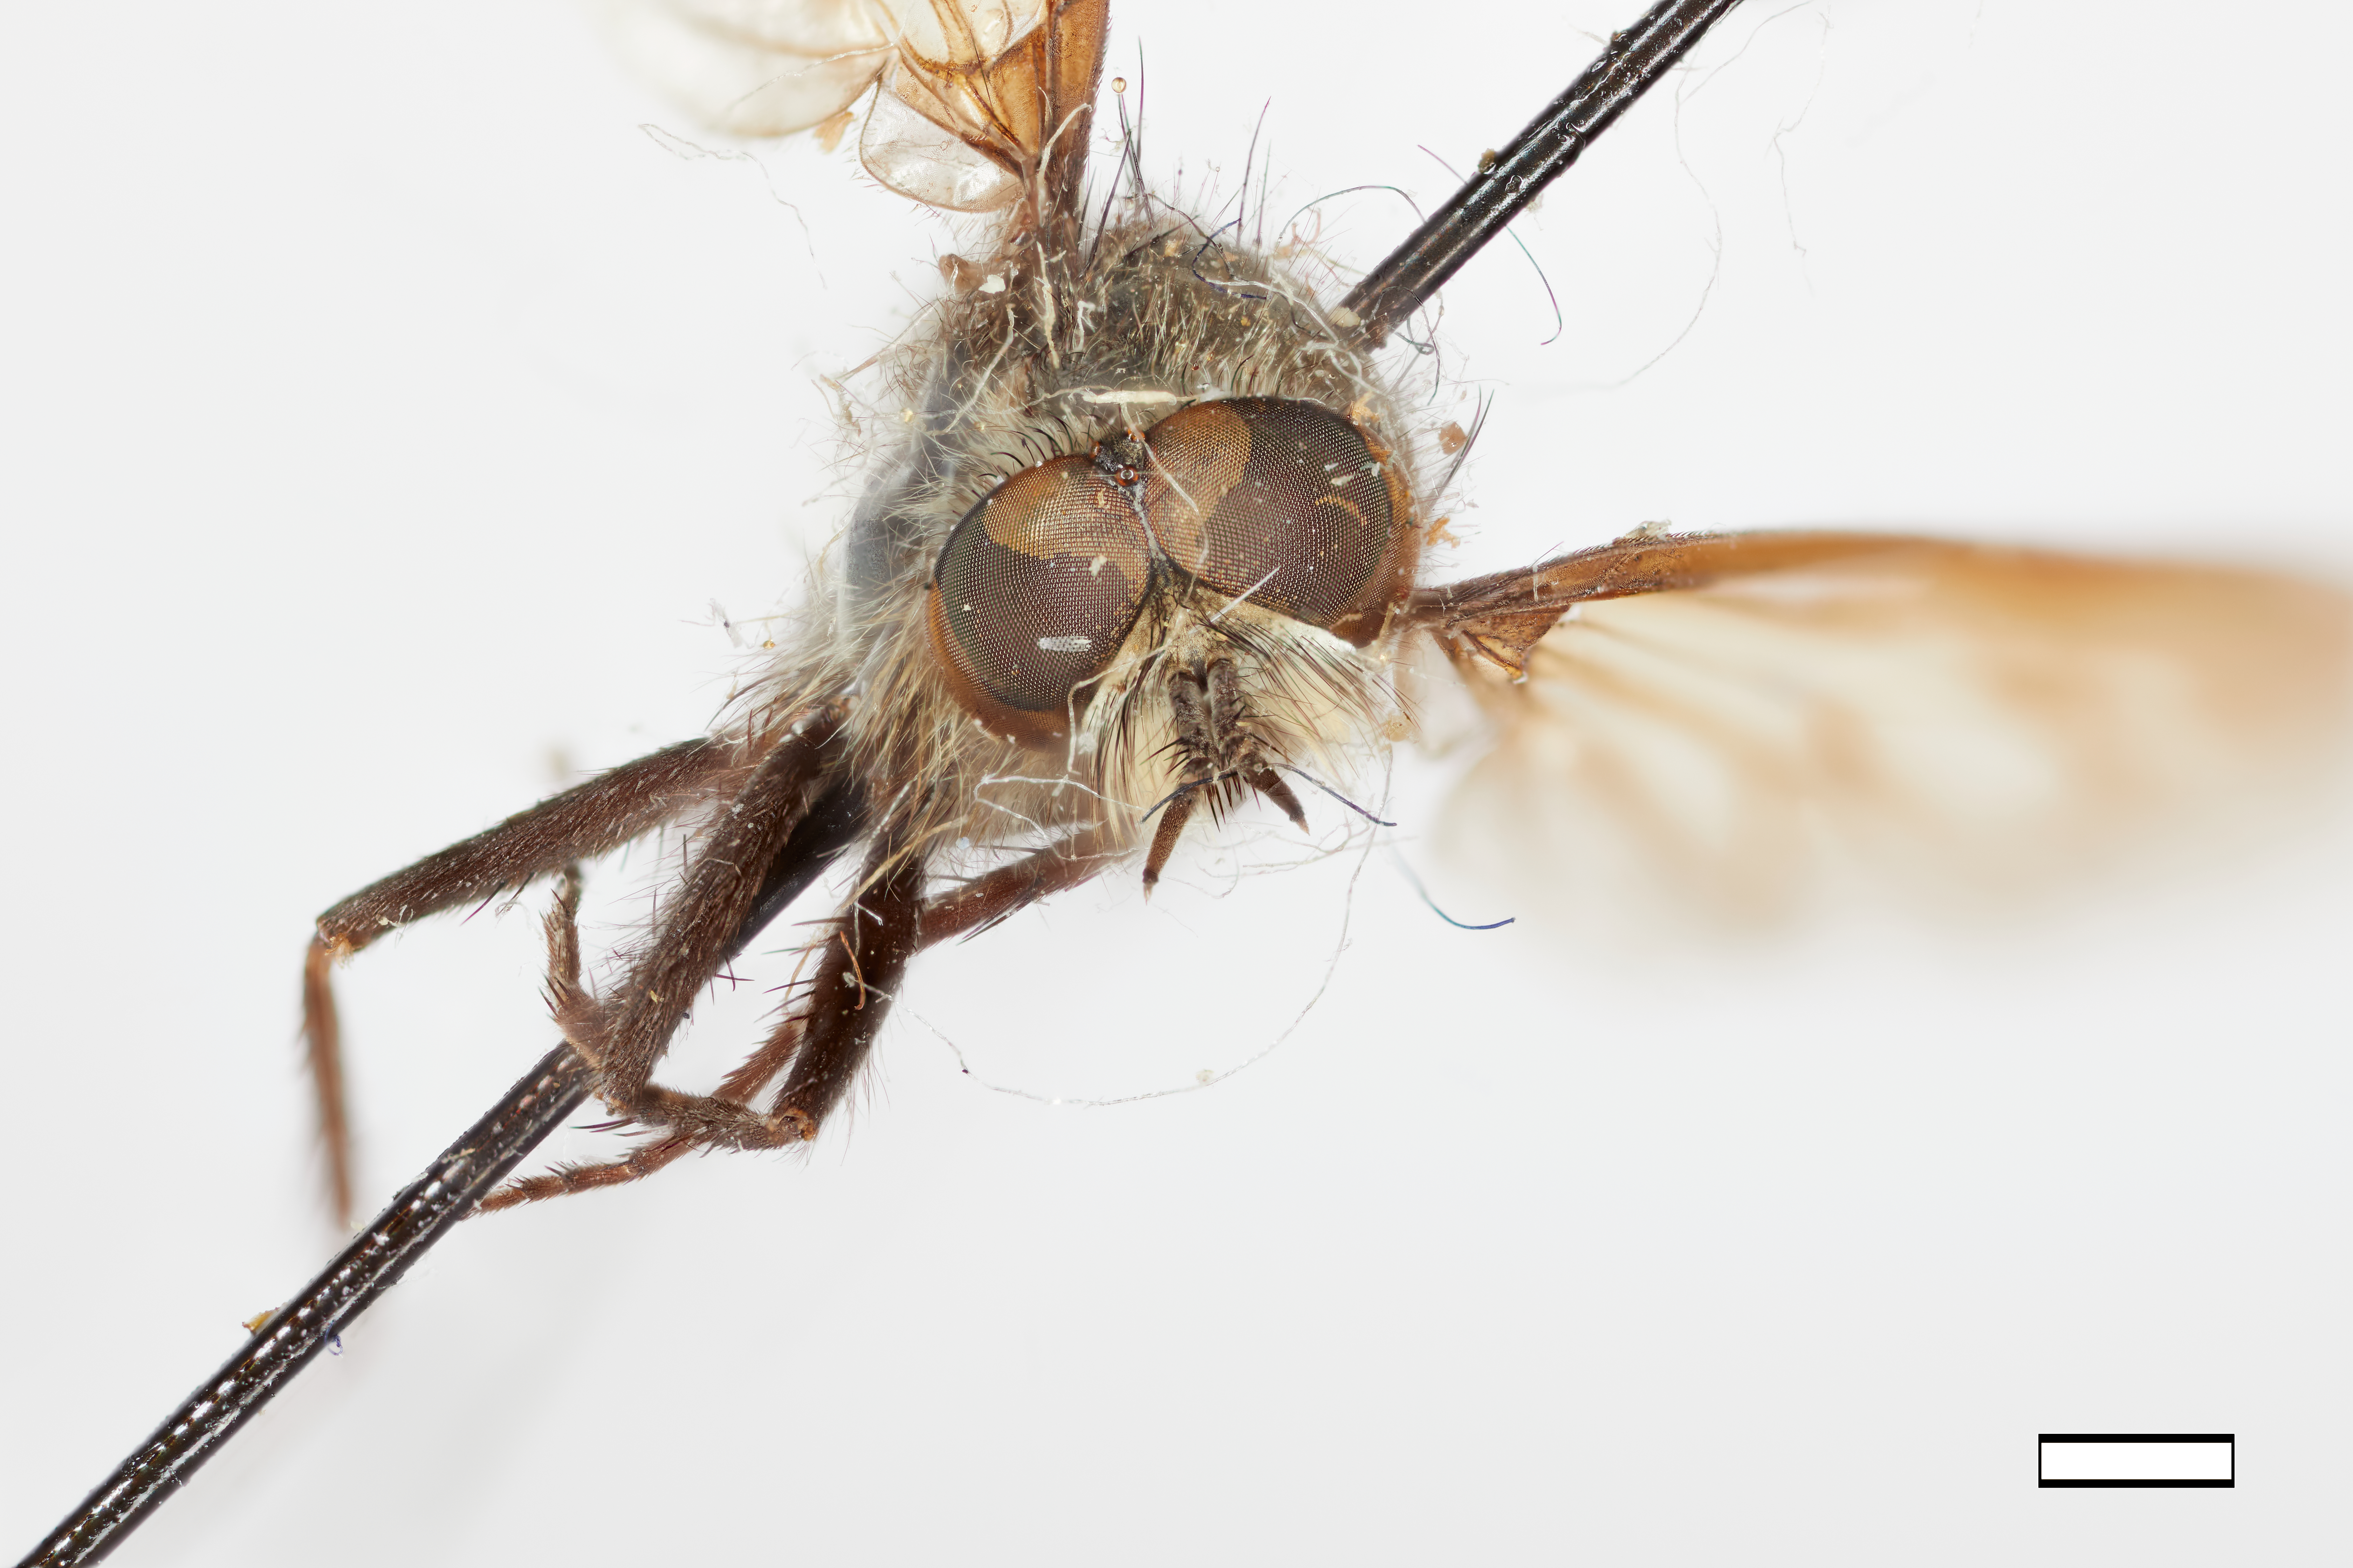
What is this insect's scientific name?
Thereva satanas
